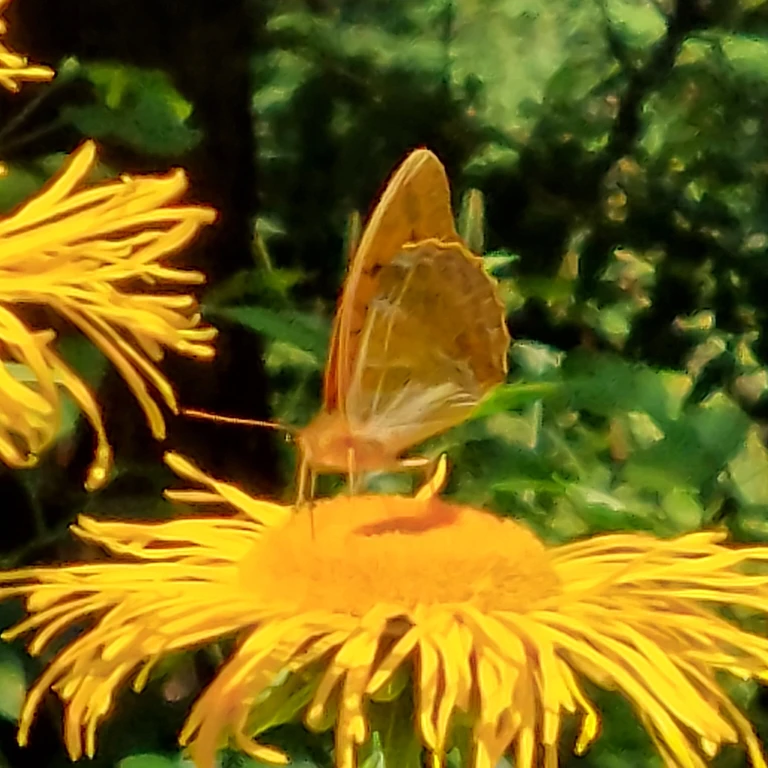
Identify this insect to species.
Argynnis paphia
